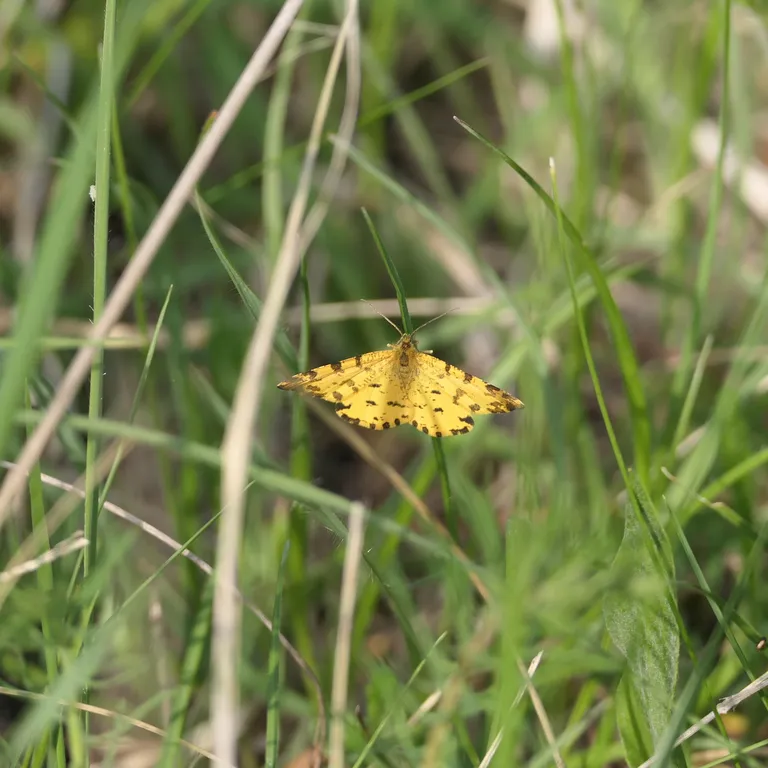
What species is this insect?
Pseudopanthera macularia
